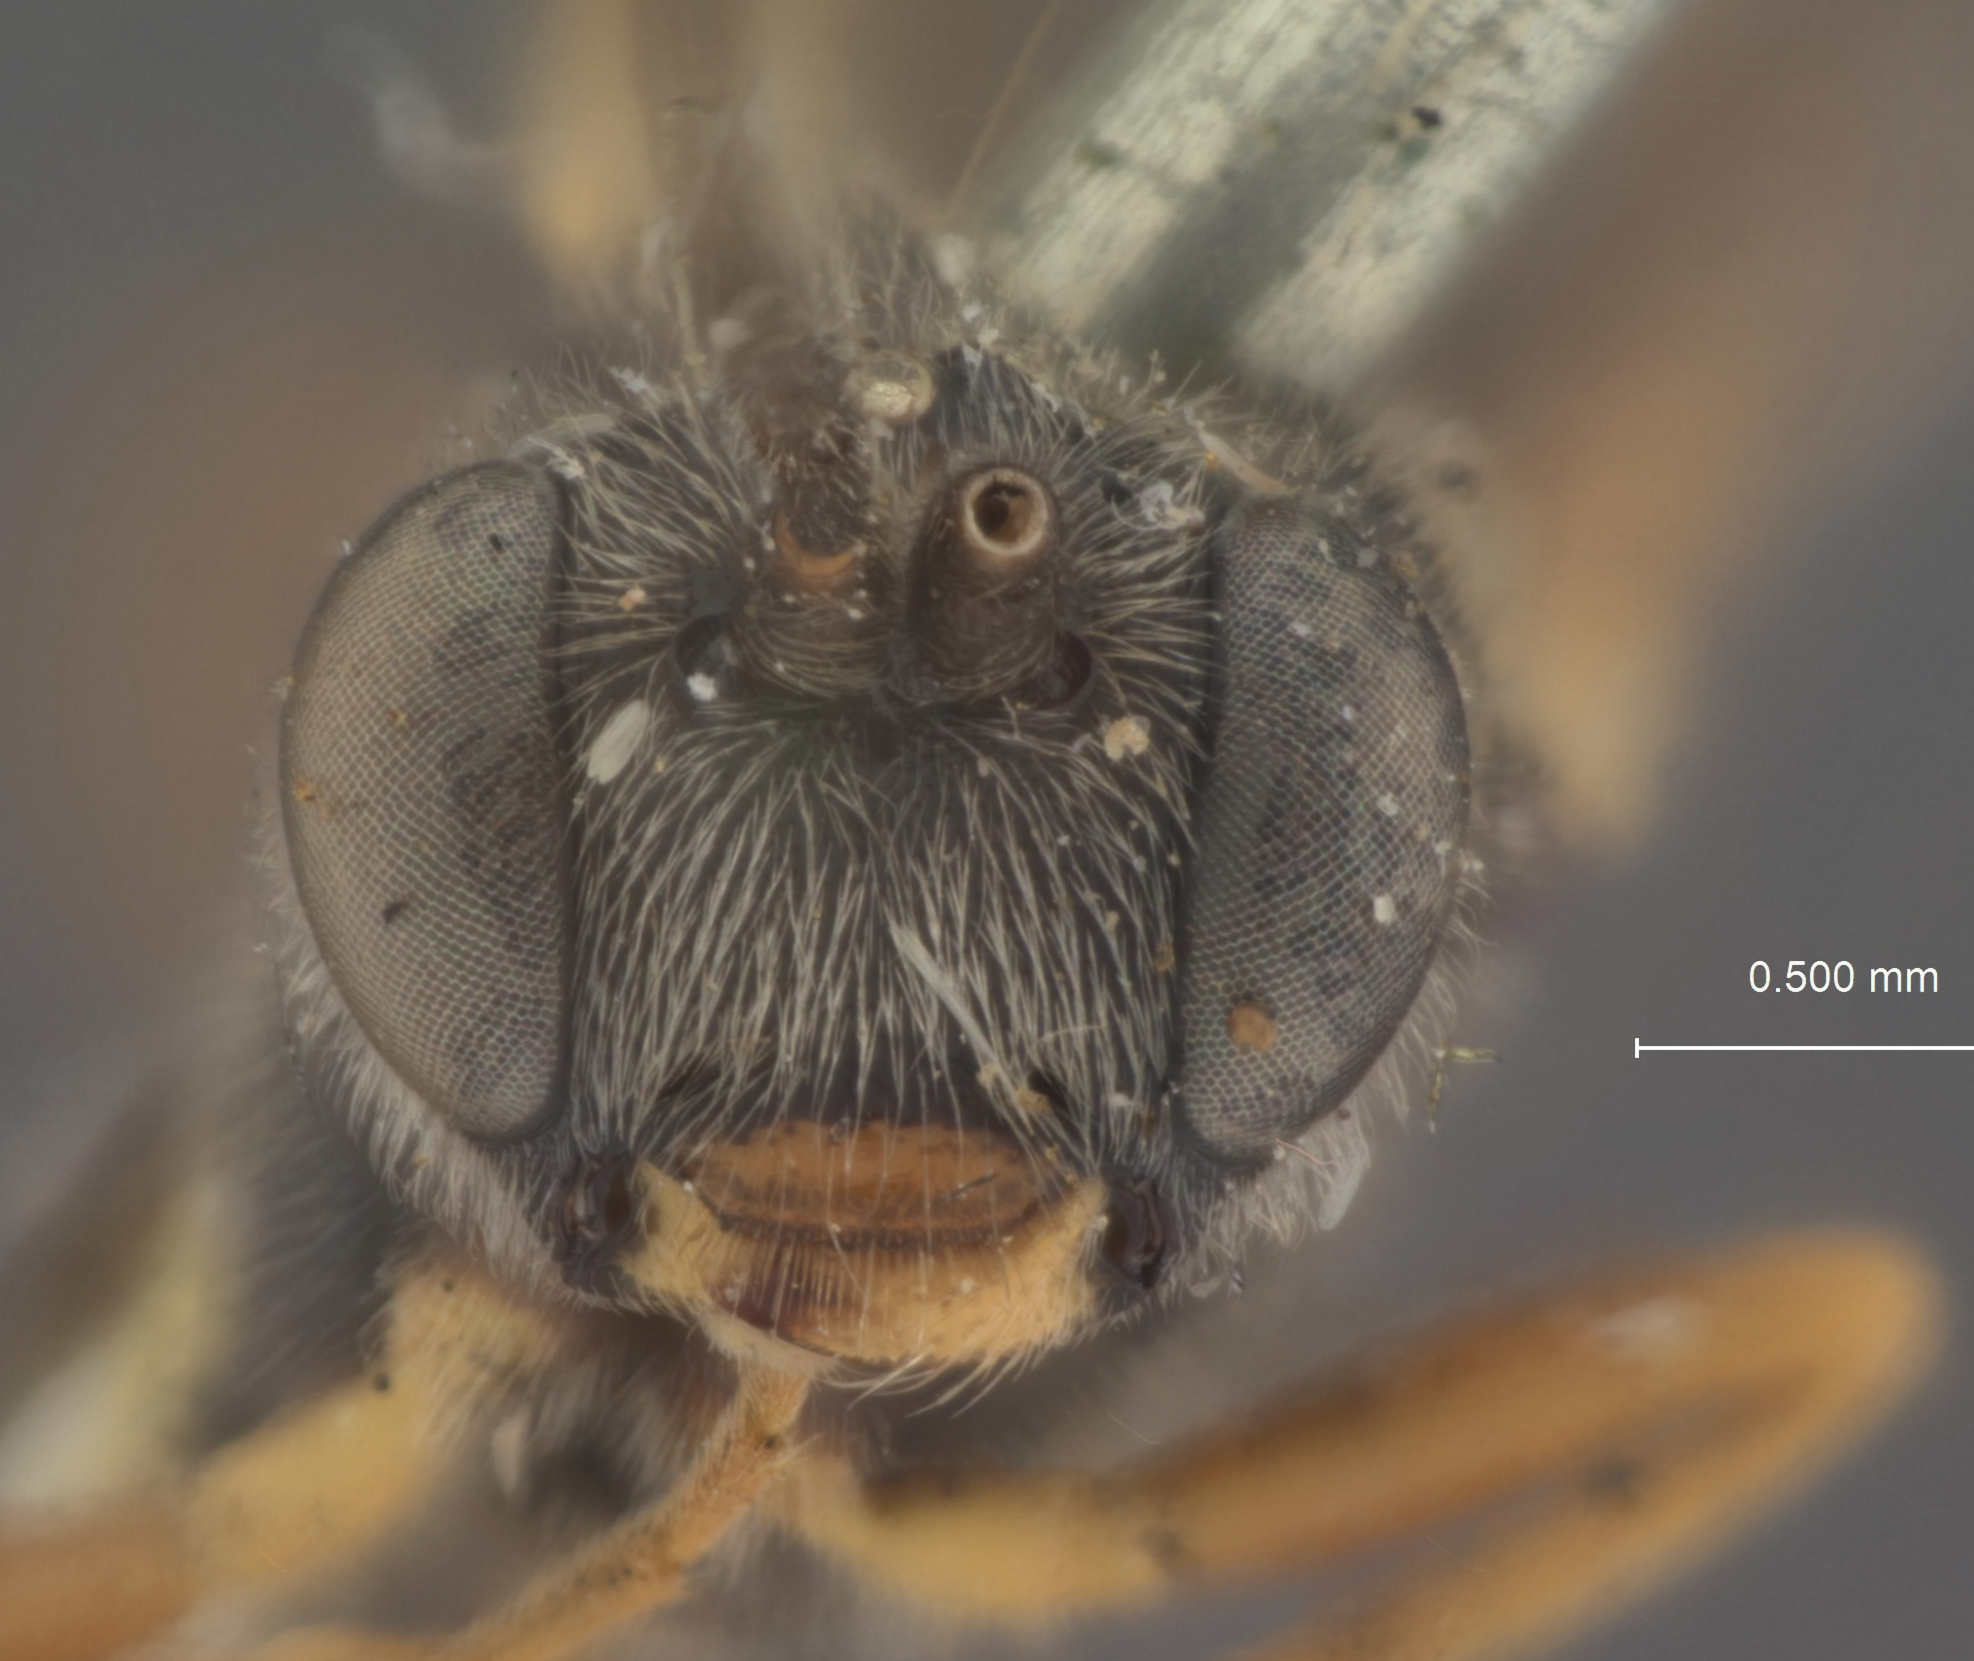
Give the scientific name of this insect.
Erromenus annulipes
